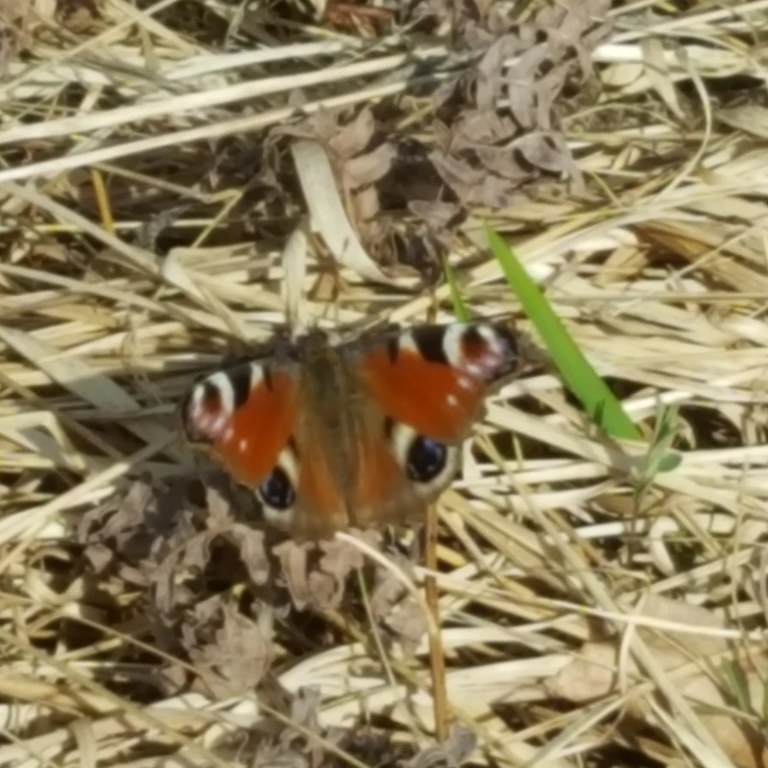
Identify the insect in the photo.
Aglais io
